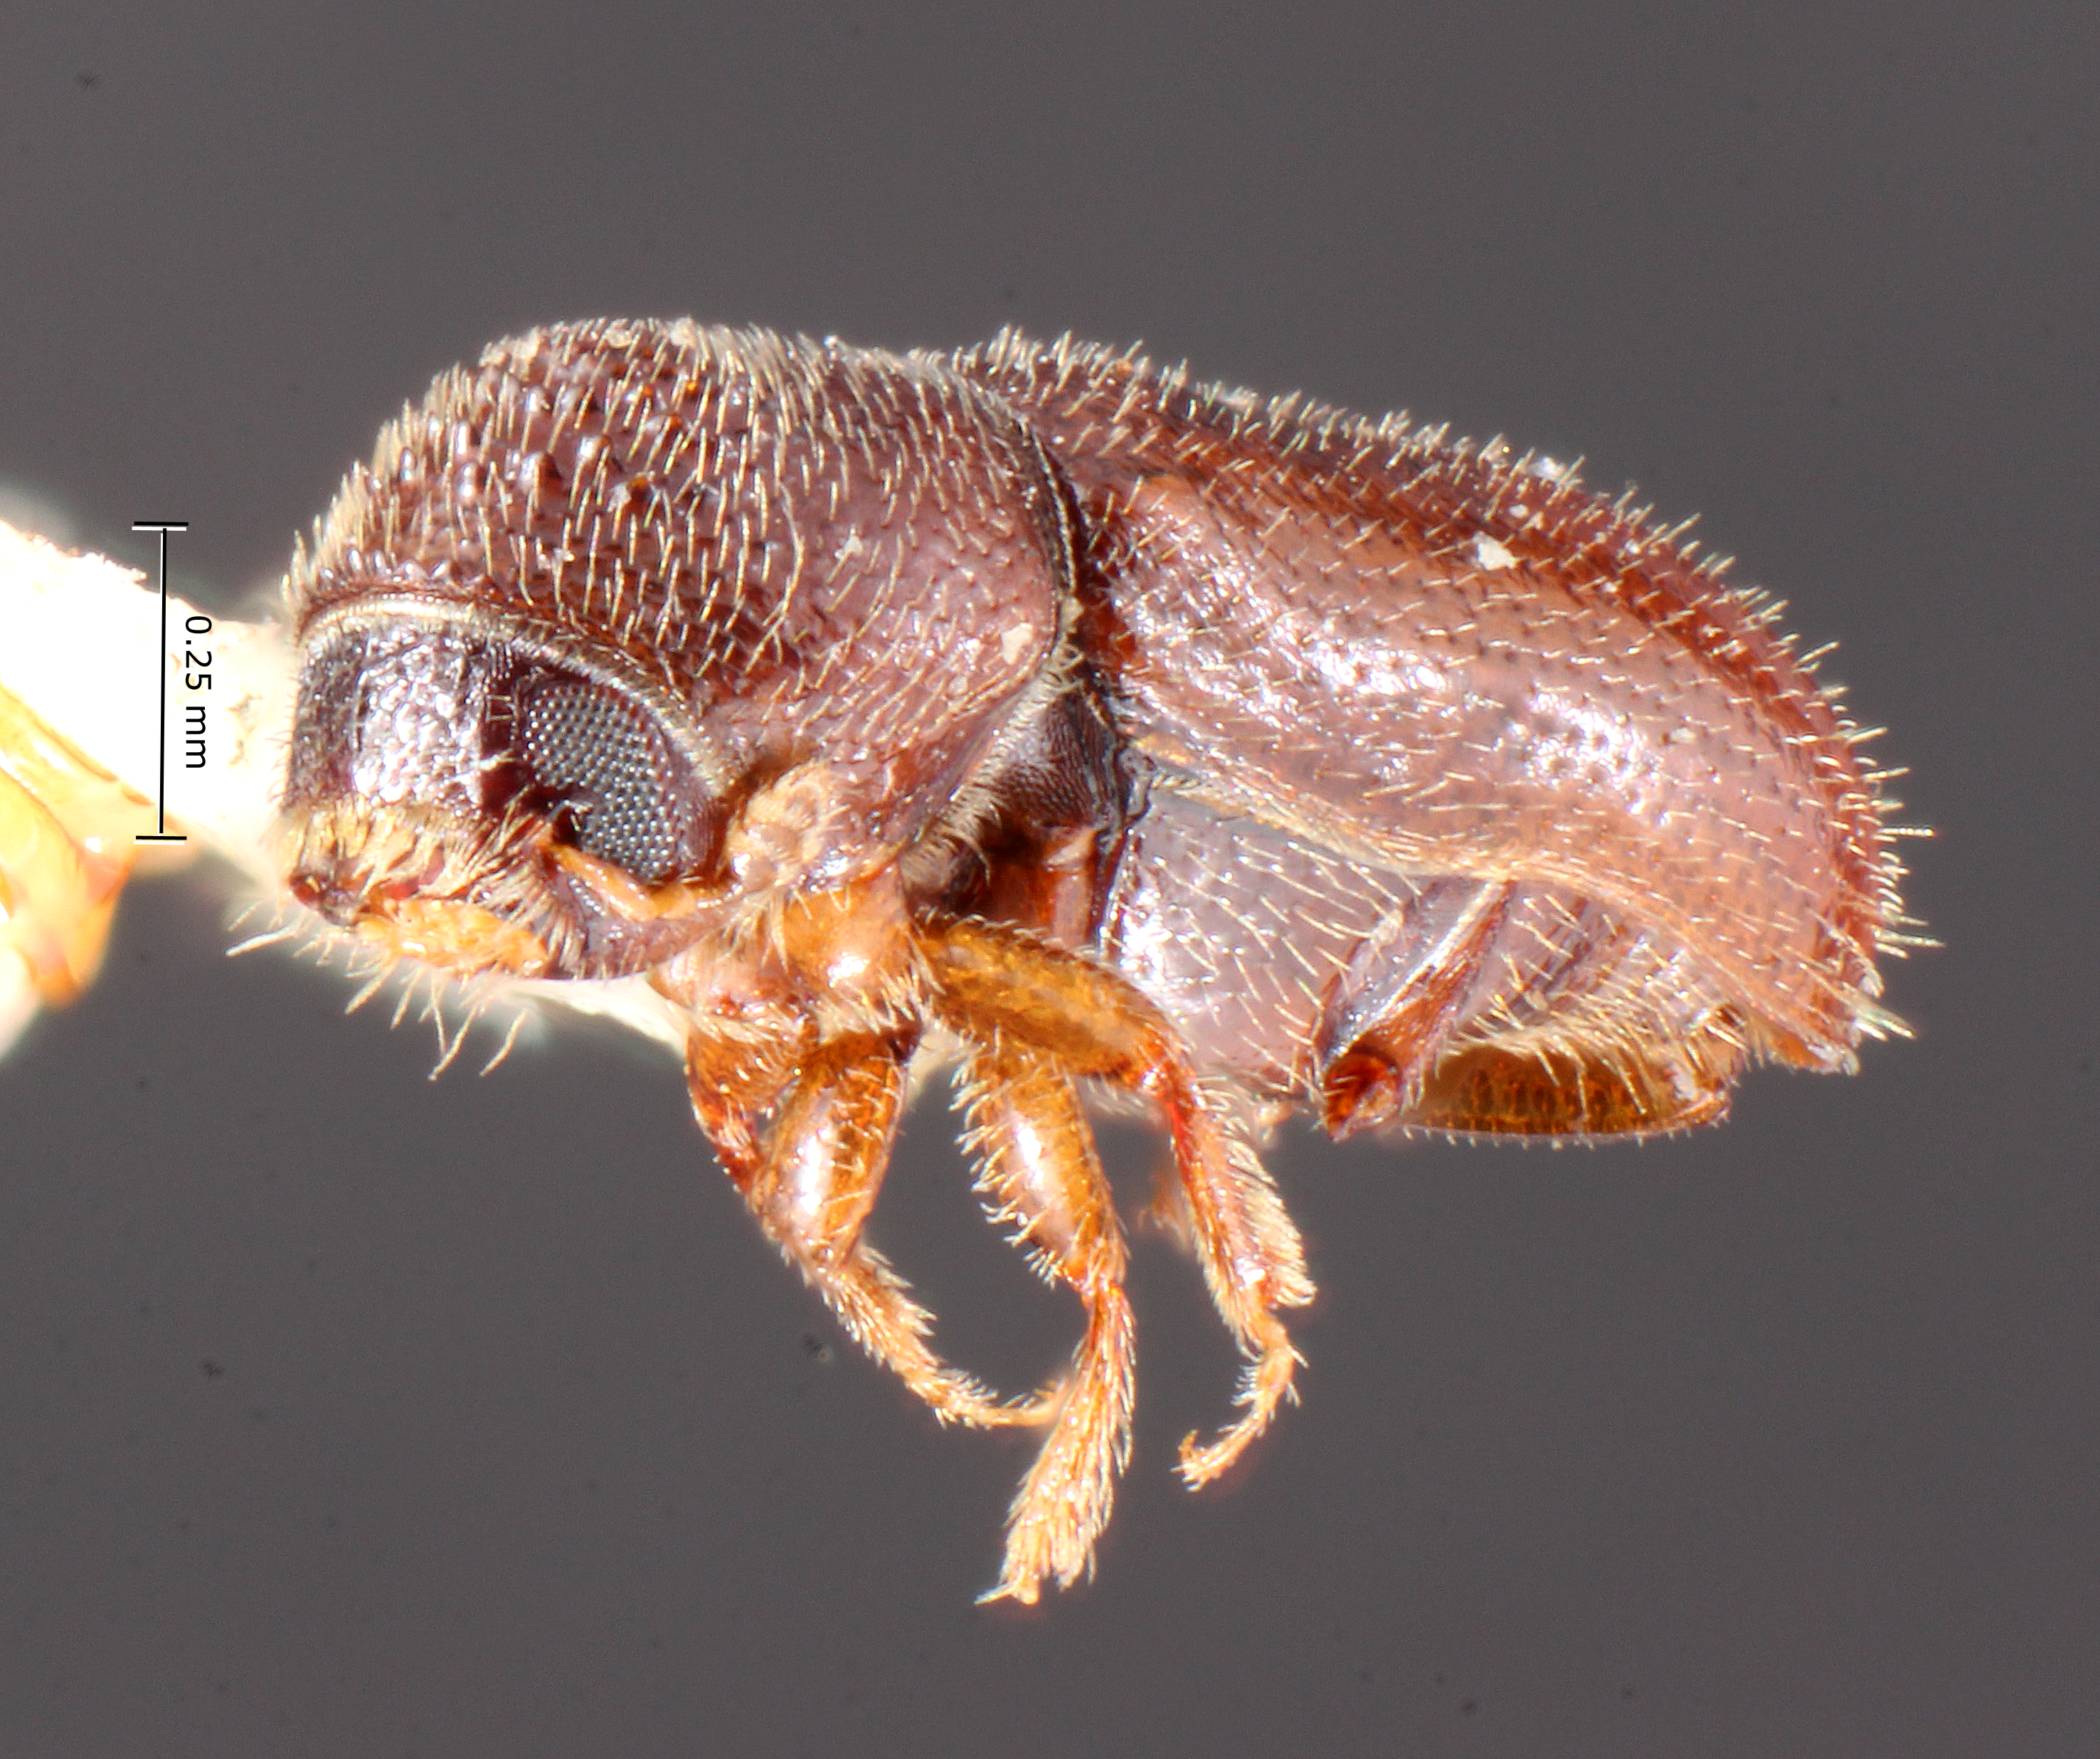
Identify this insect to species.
Pityophthorus ponderosae
